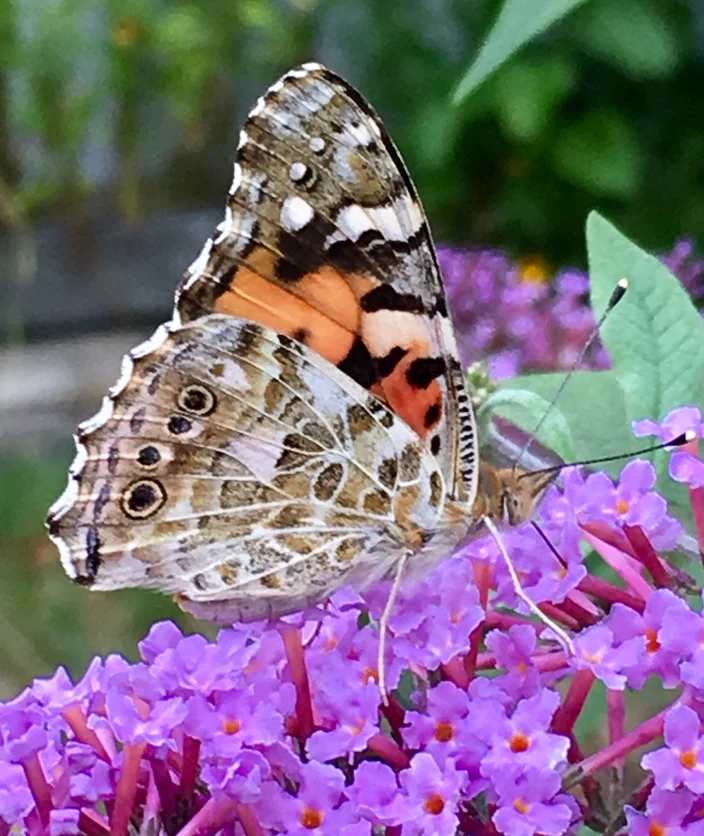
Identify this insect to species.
Vanessa cardui
